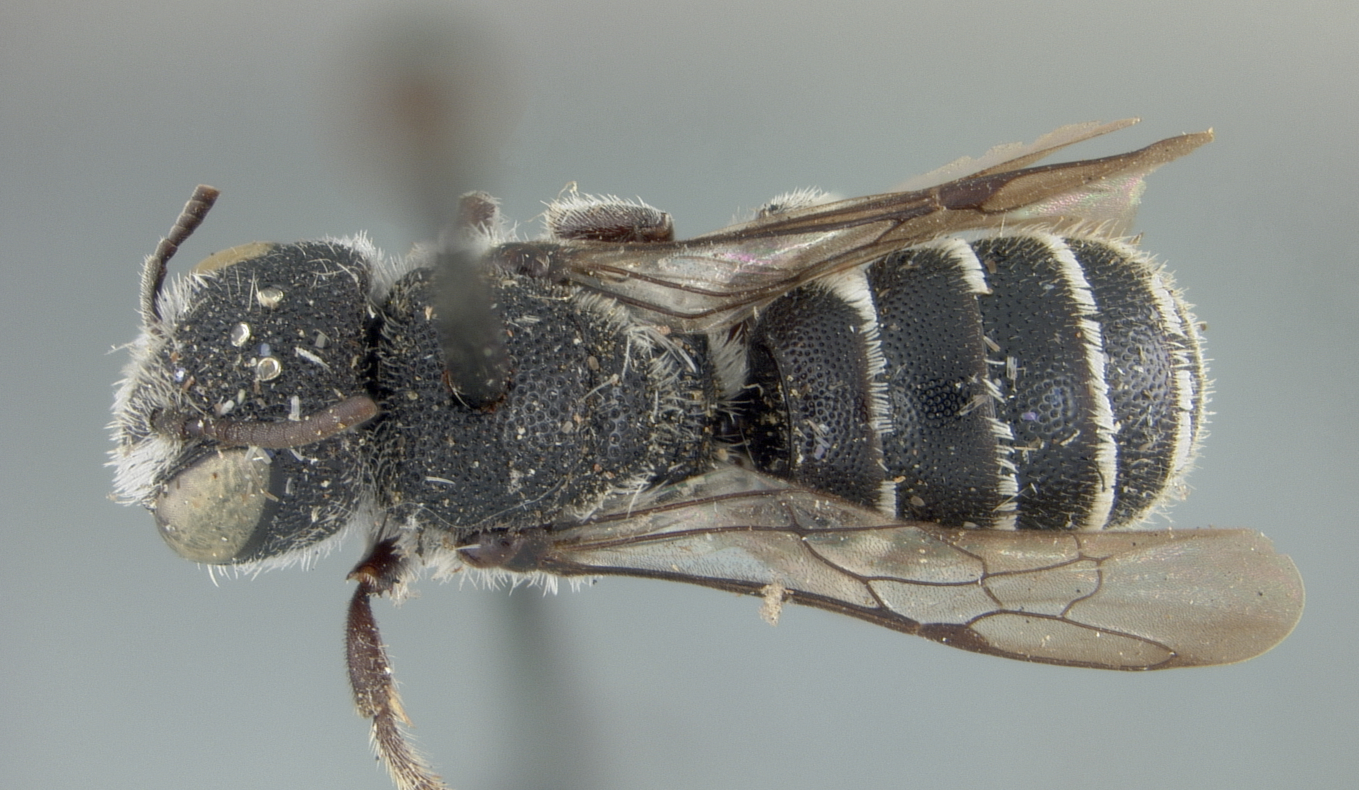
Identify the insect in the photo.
Heriades texana
